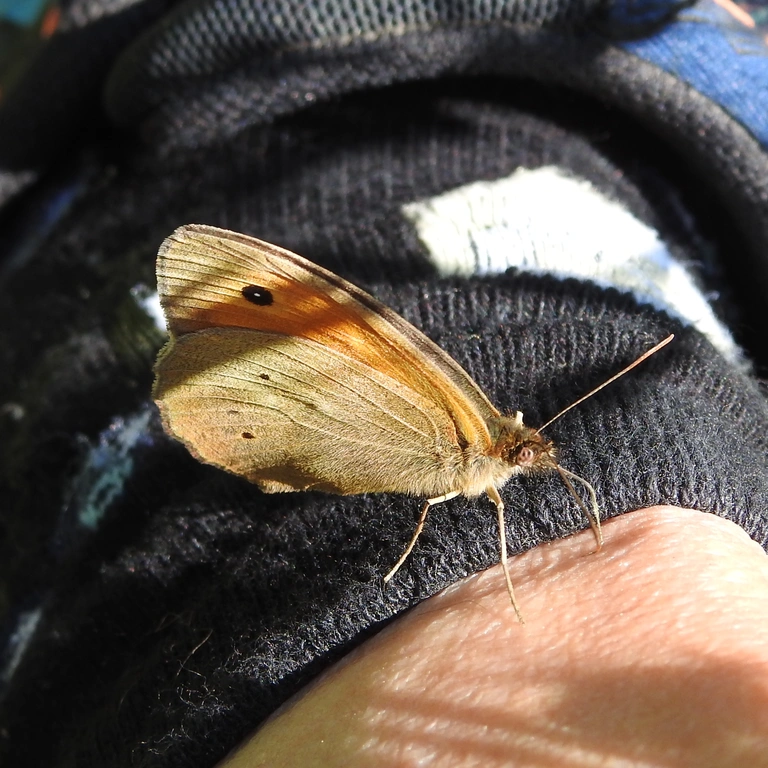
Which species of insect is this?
Maniola jurtina
